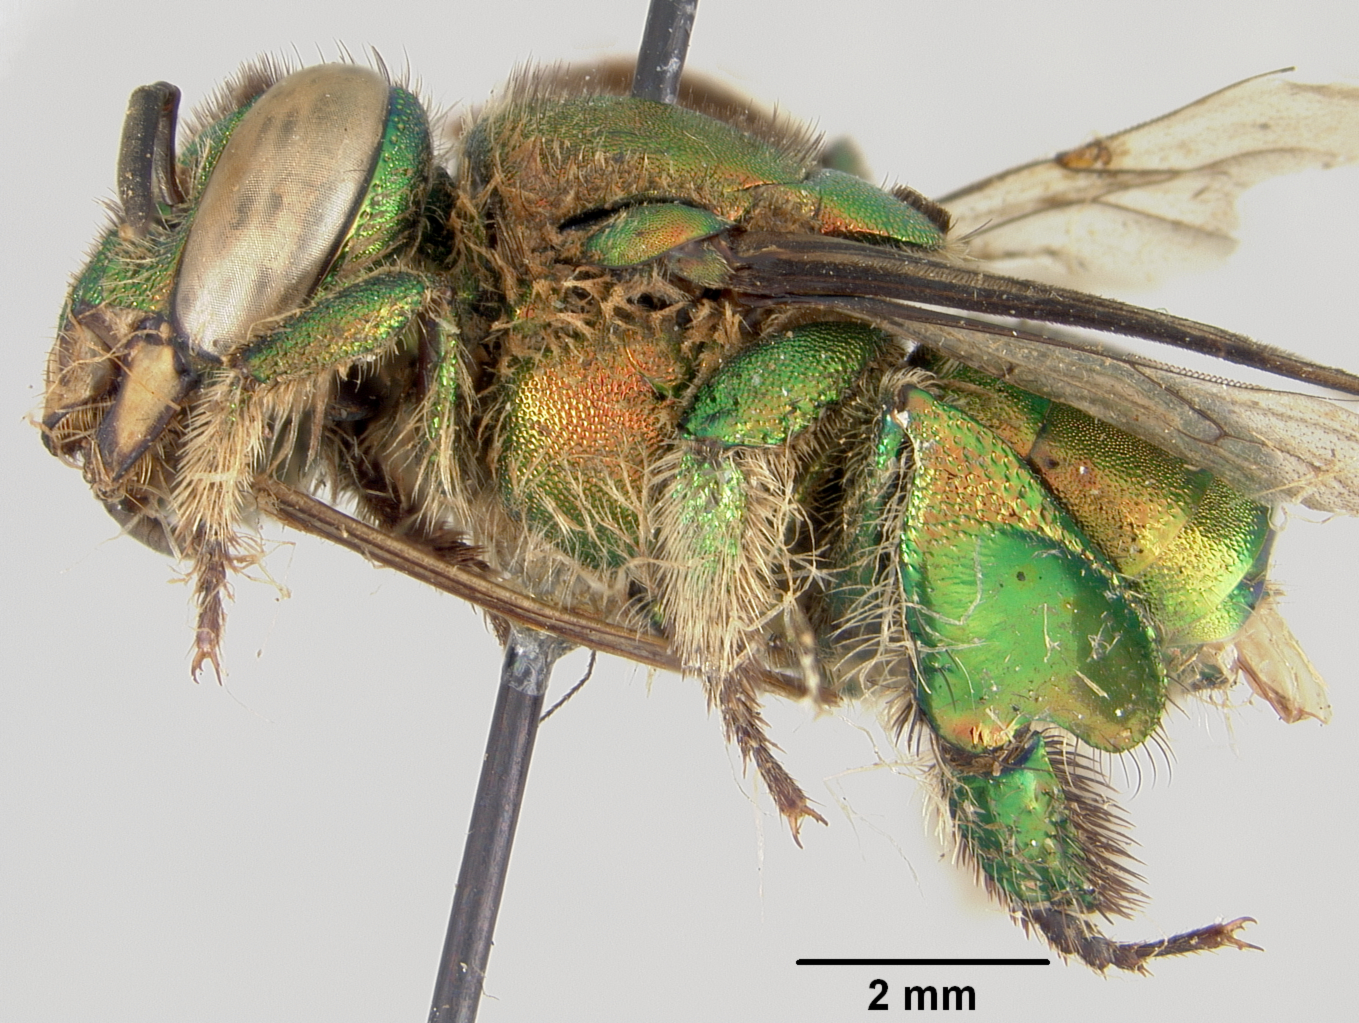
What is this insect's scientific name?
Euglossa variabilis
